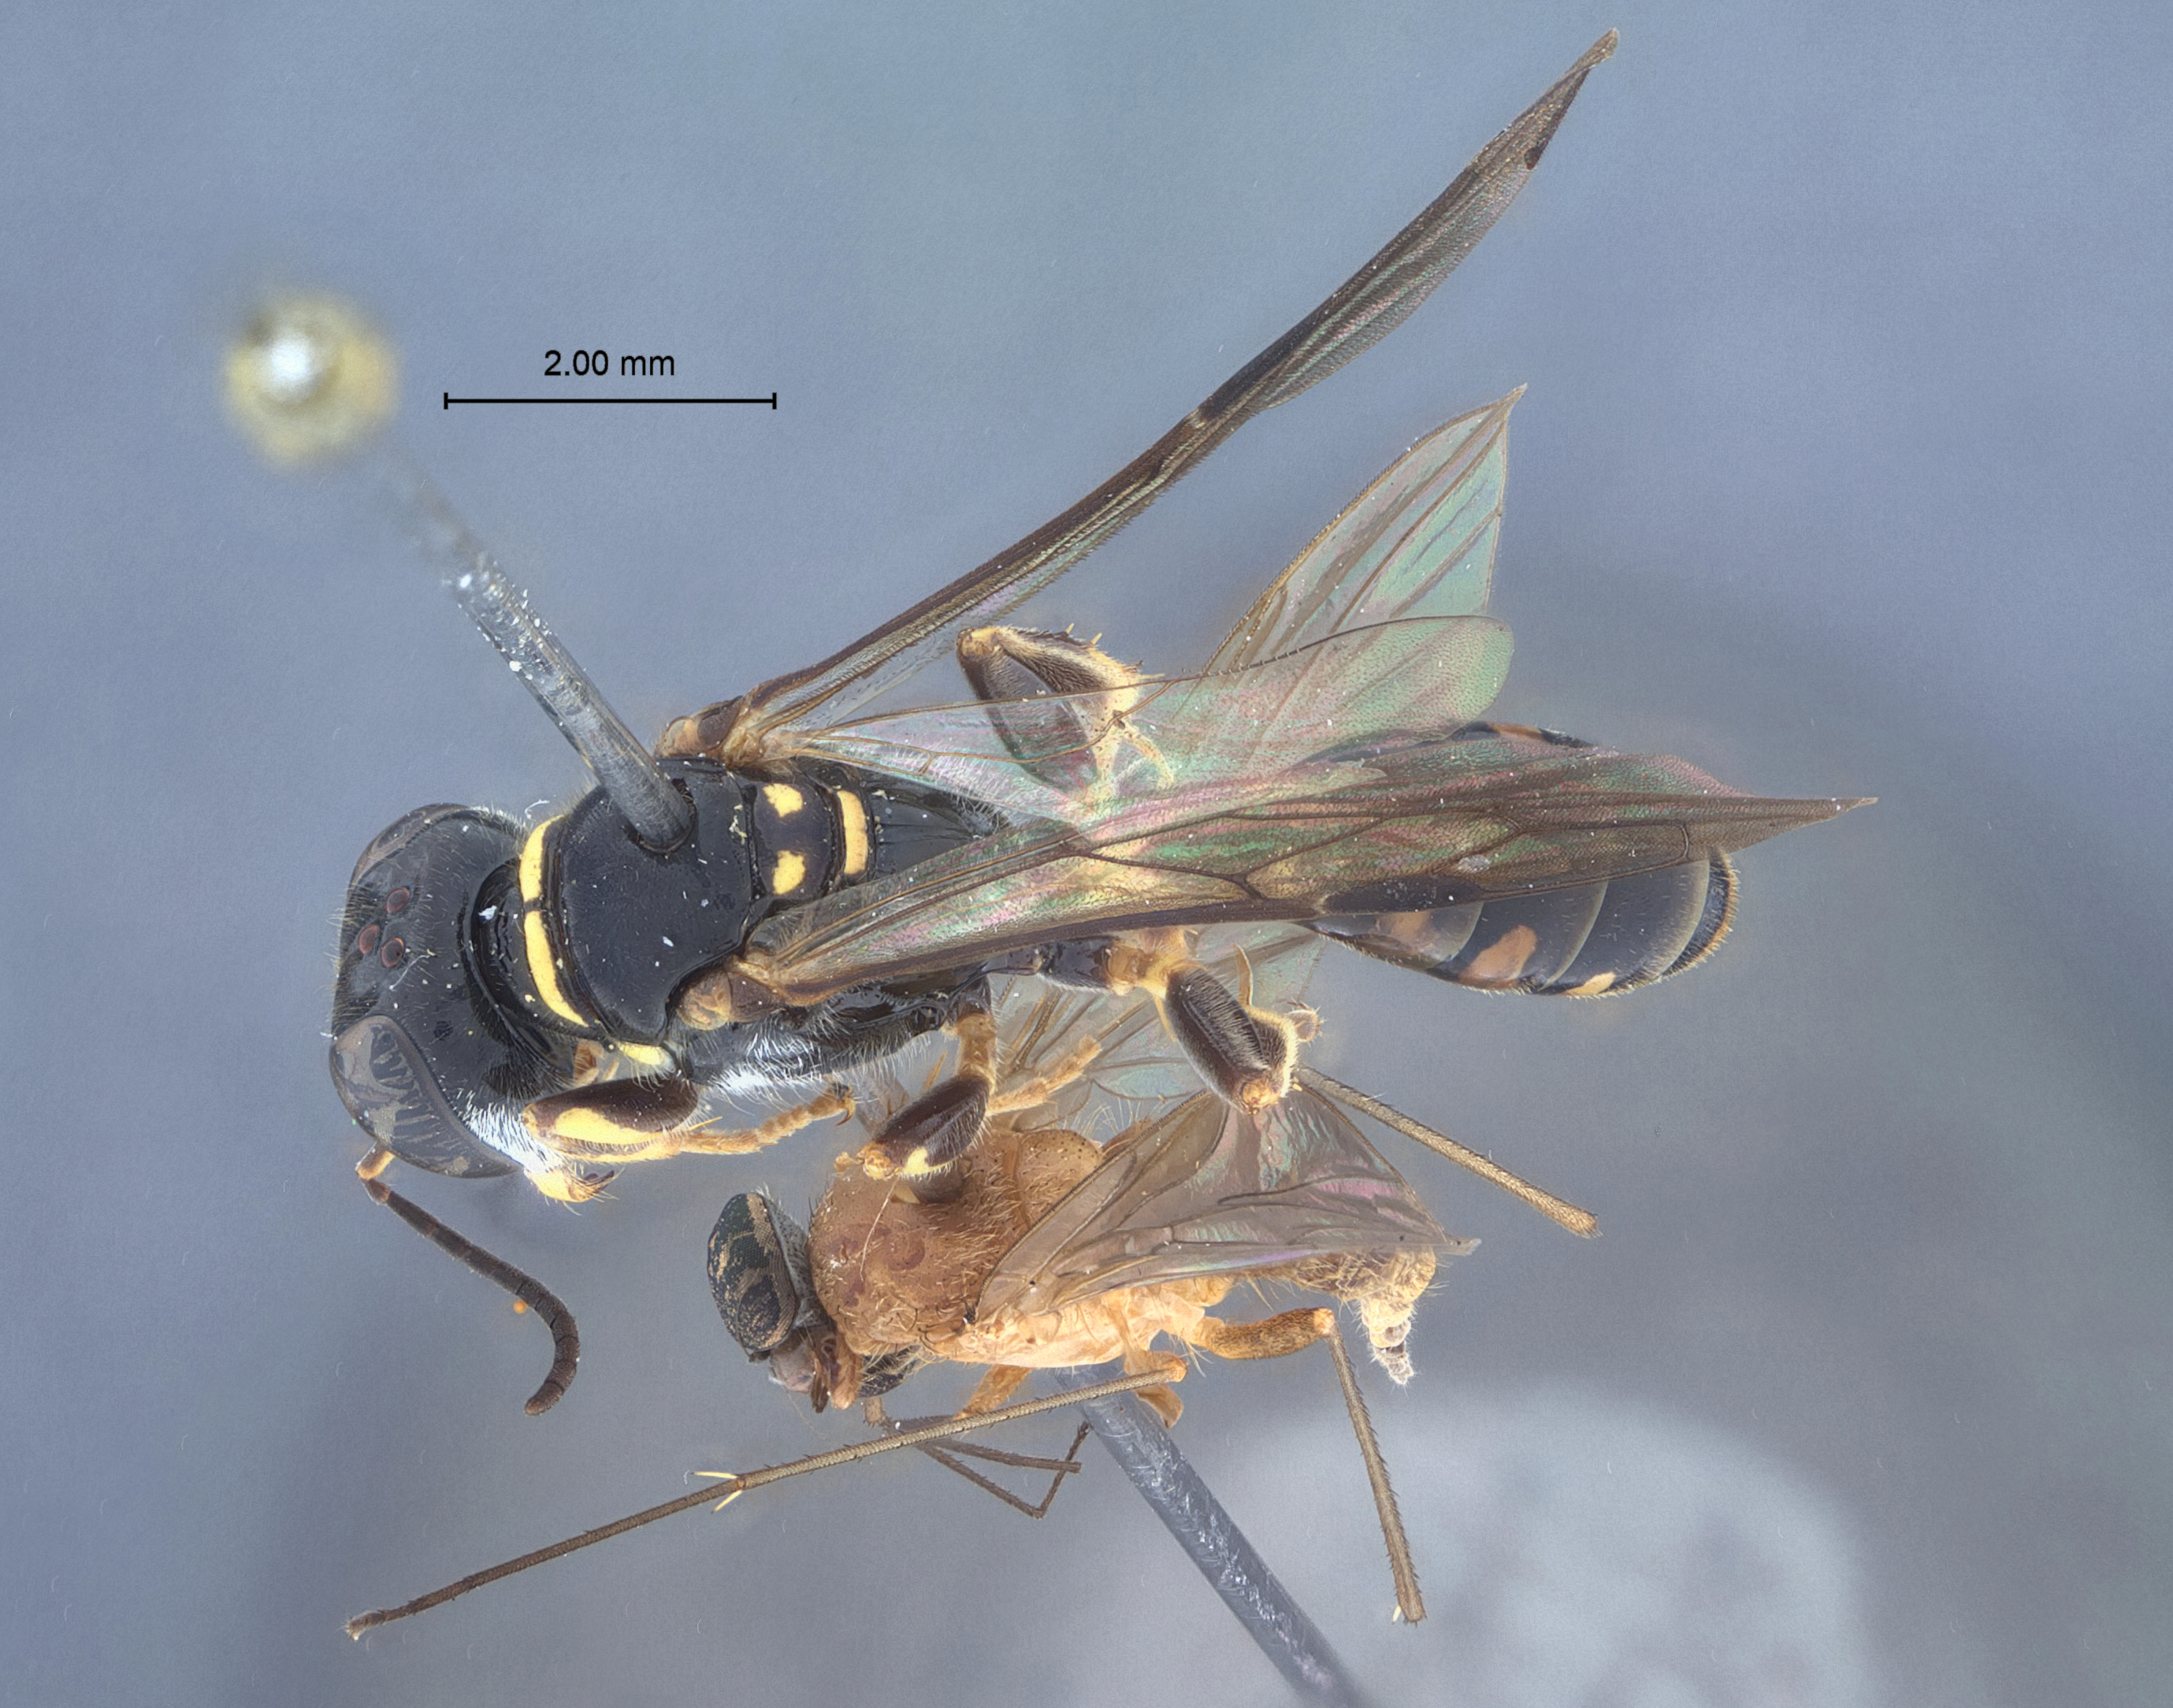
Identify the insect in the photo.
Crossocerus flavopictus
